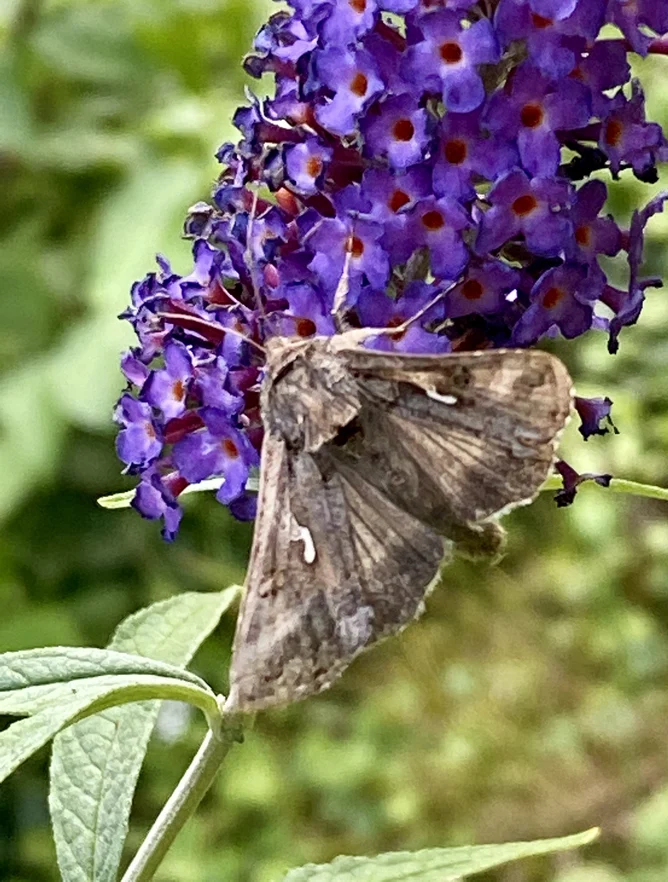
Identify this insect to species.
Autographa gamma
